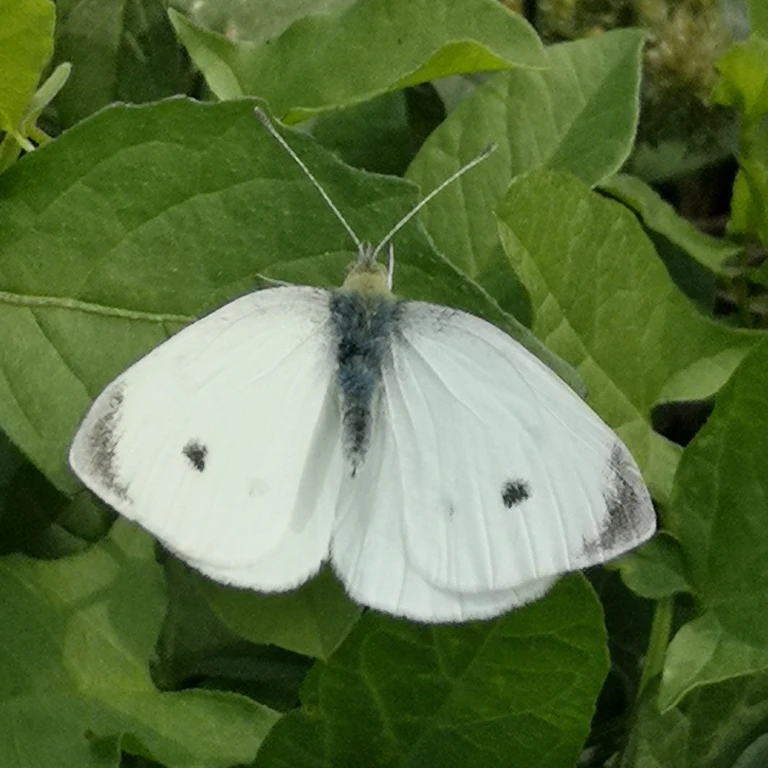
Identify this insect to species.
Pieris rapae
